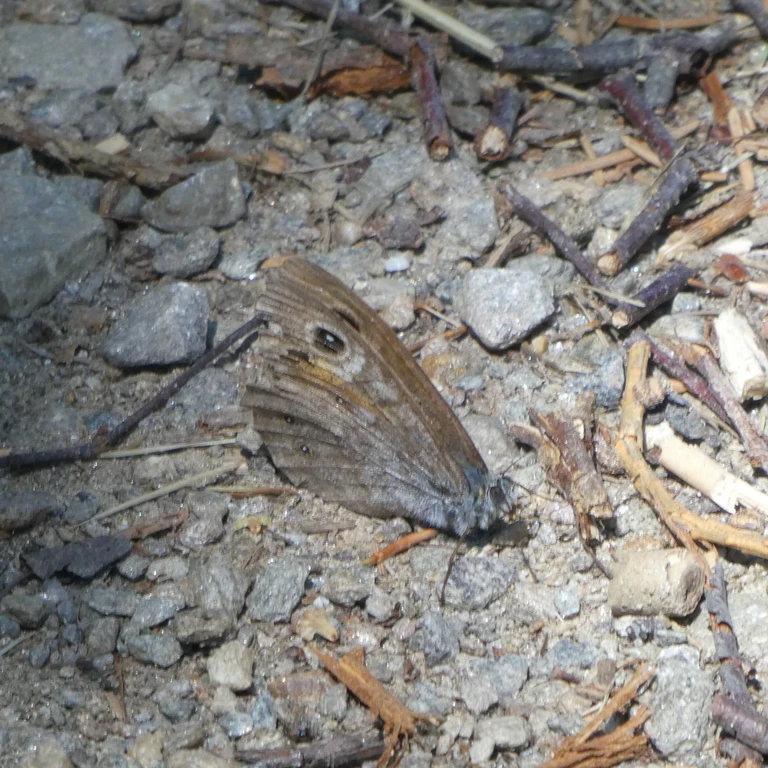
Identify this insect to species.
Lasiommata maera (also Pararge maera)
